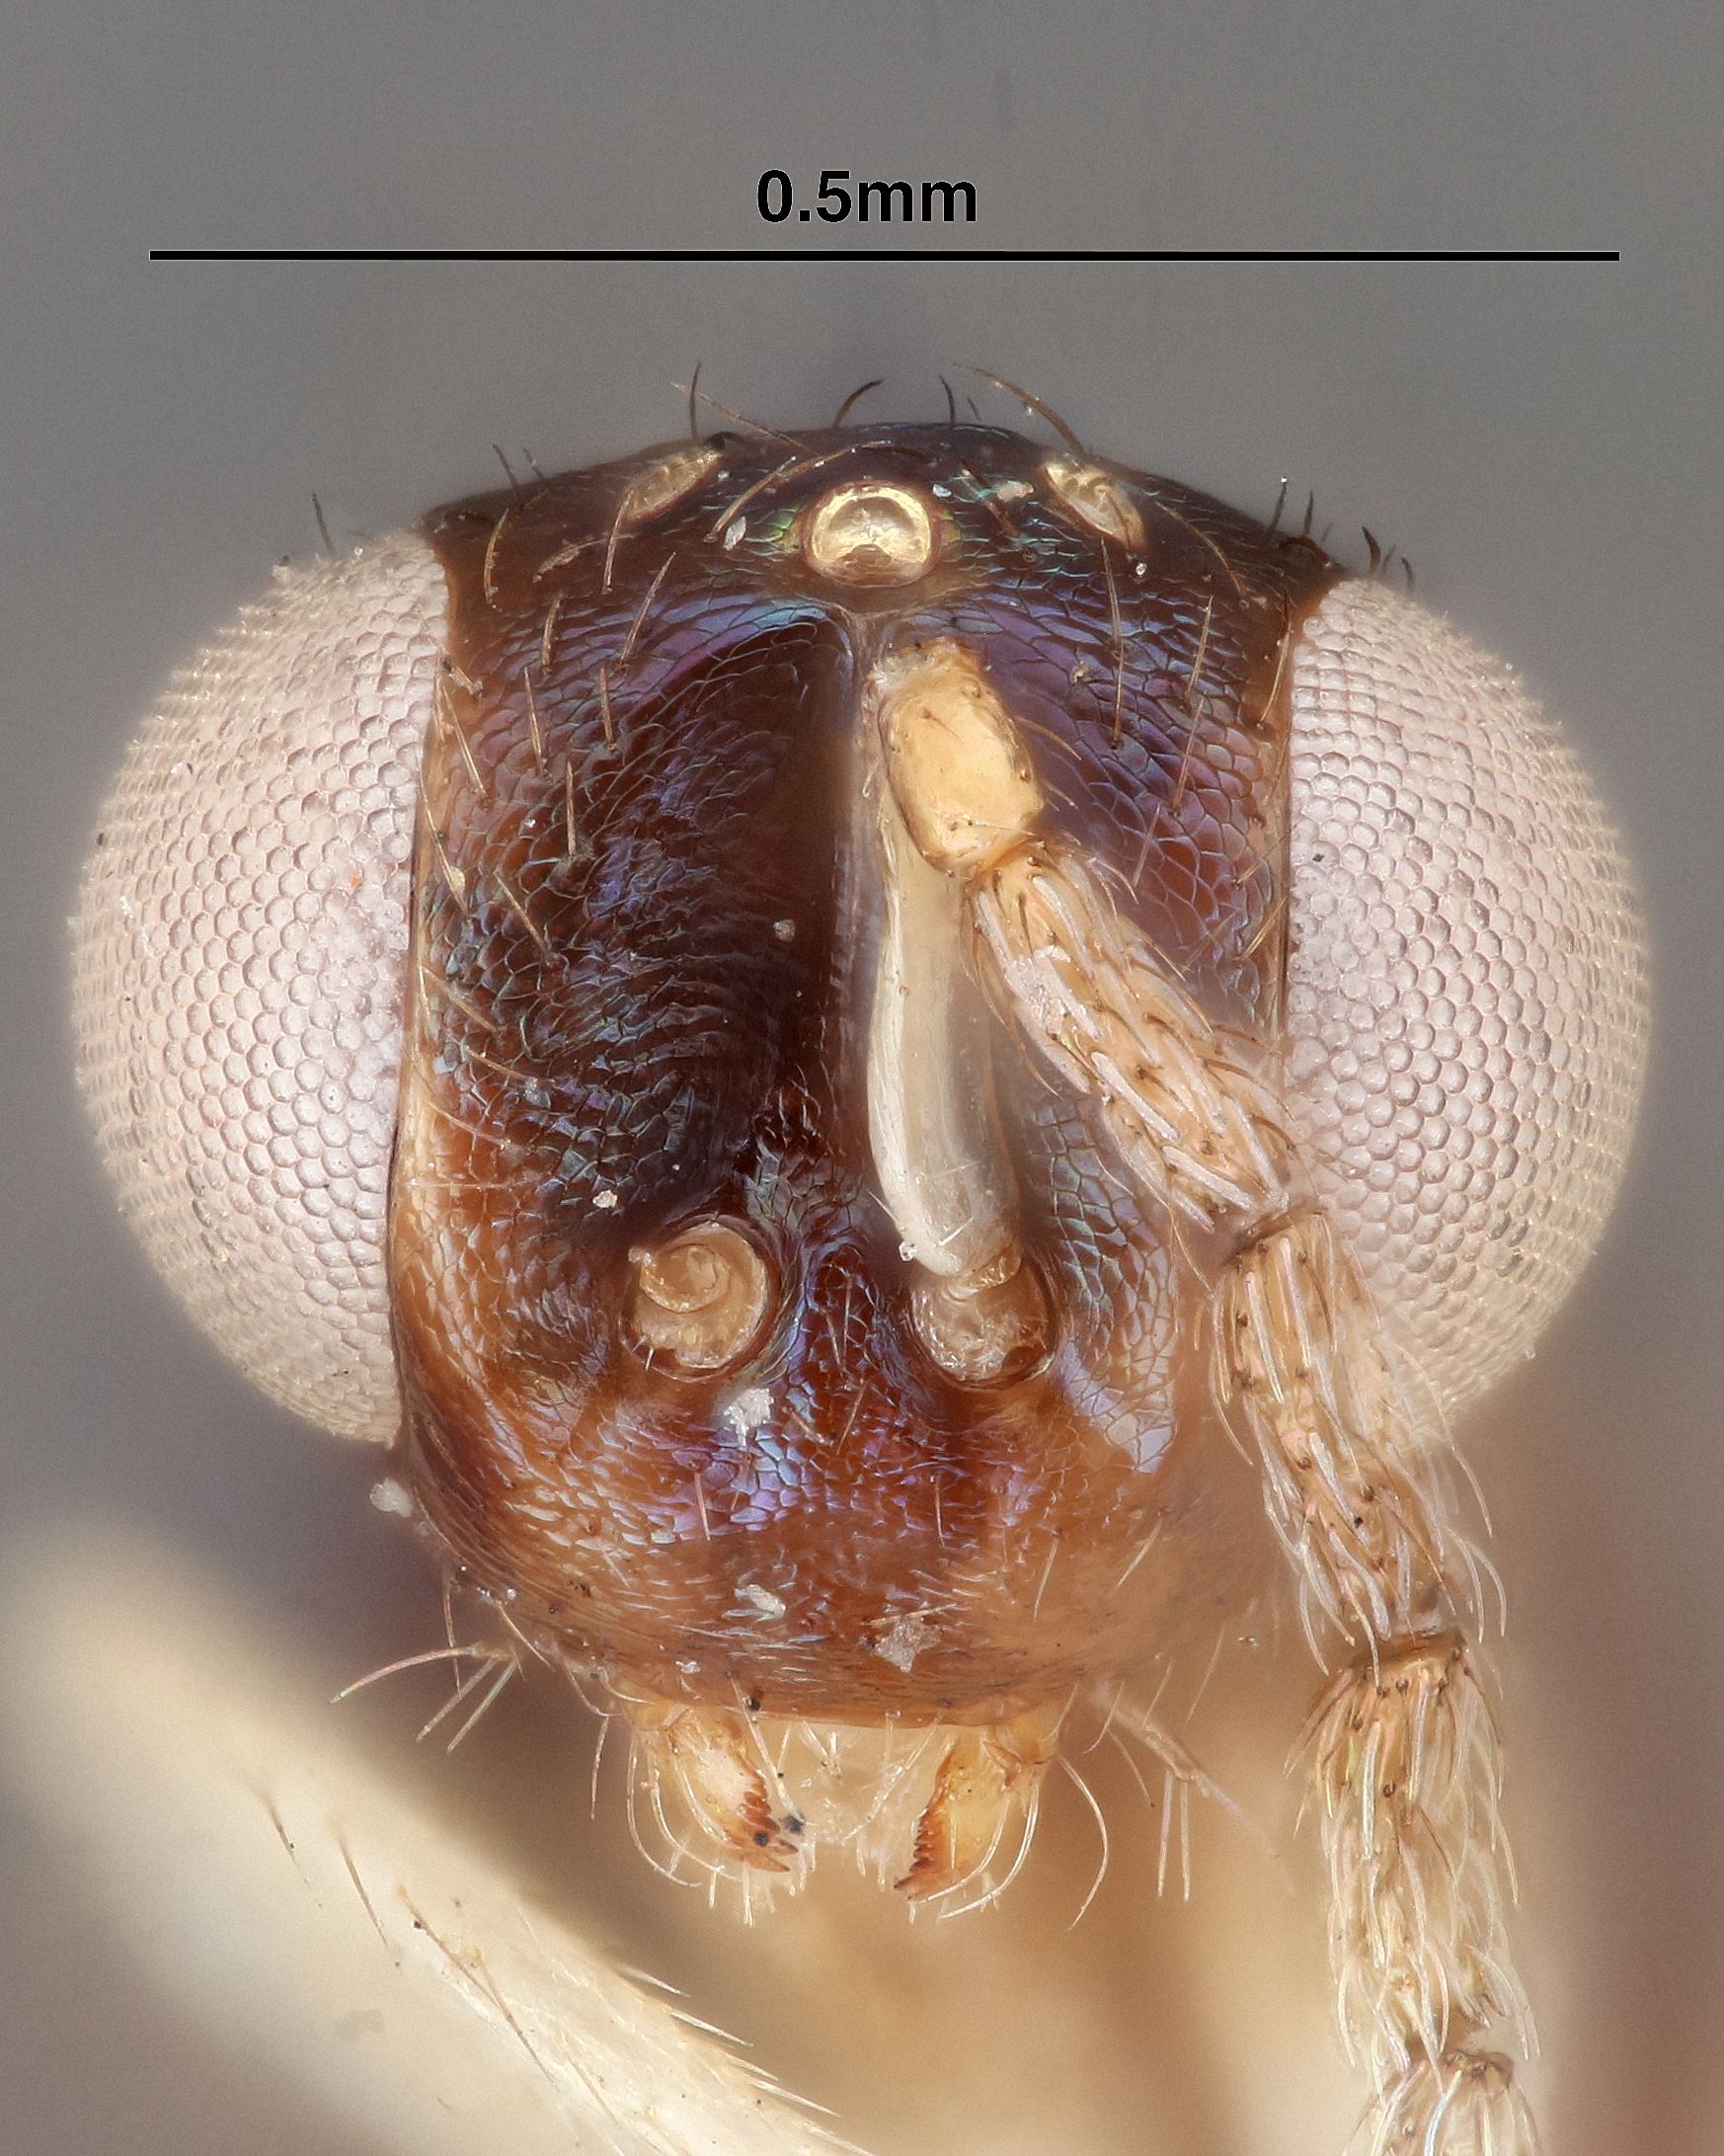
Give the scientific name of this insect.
Diaulomella javensis
